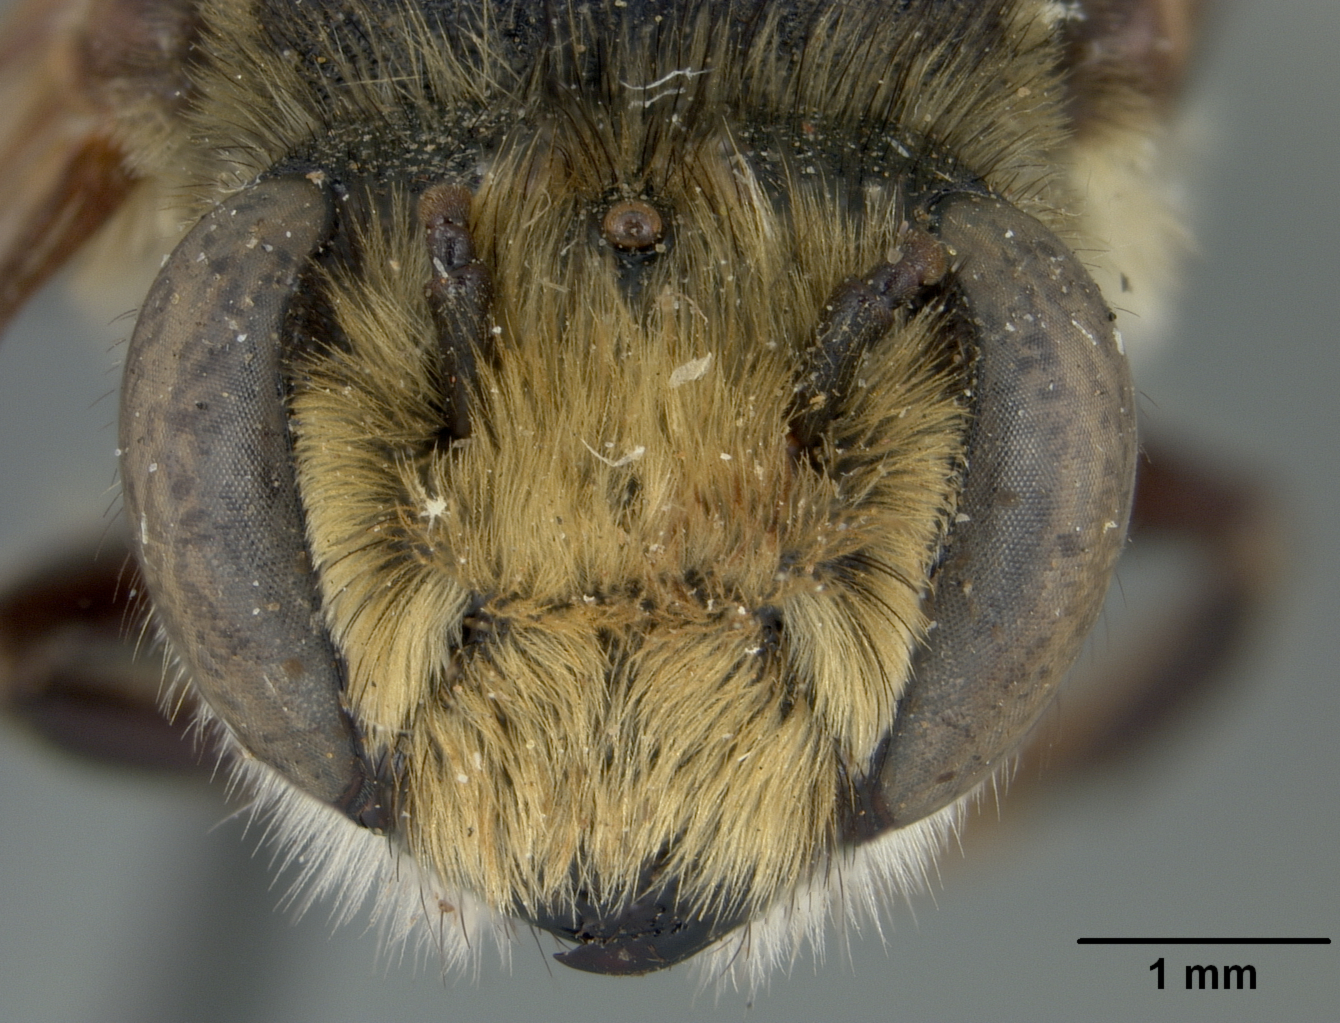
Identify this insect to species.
Megachile xantholeuca
